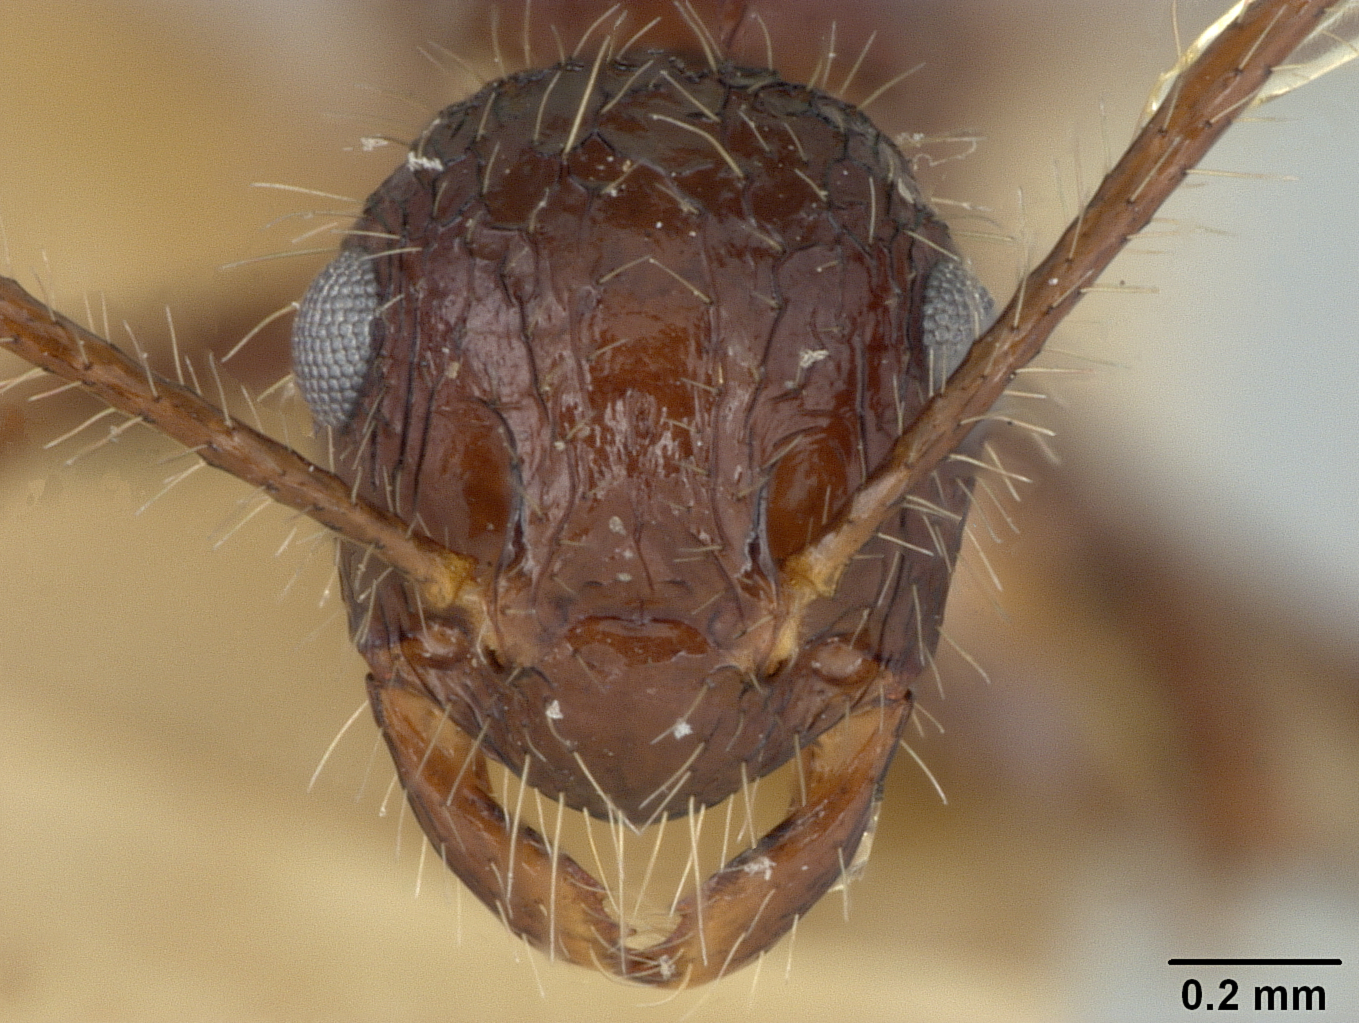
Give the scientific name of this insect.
Myrmicaria exigua
